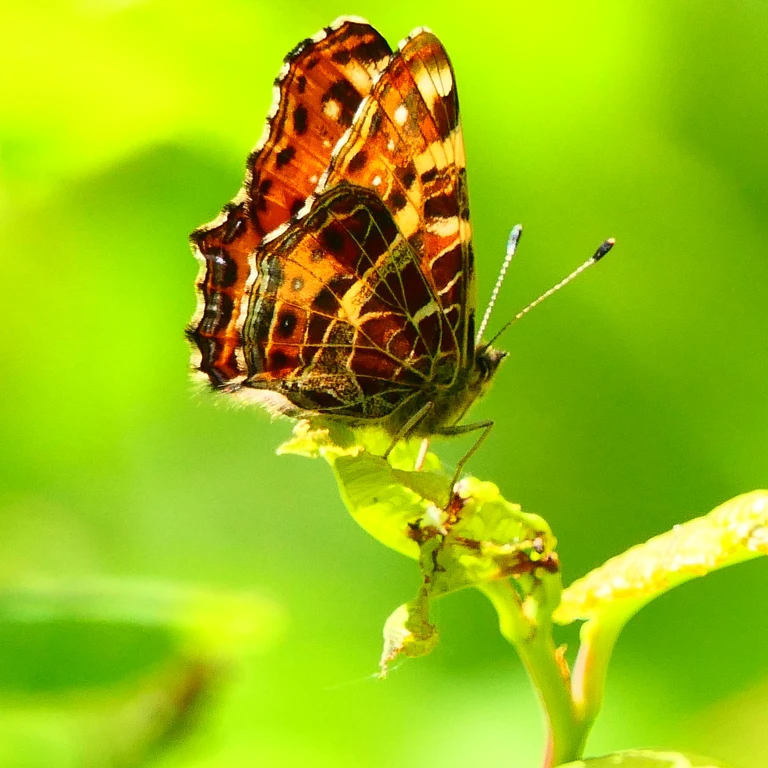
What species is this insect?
Araschnia levana
